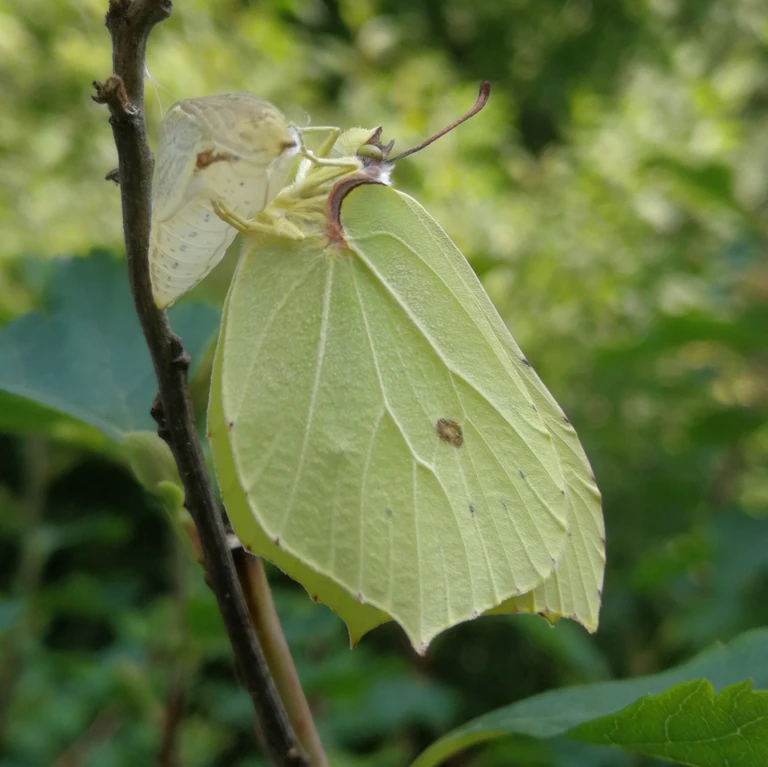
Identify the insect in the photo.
Gonepteryx rhamni
